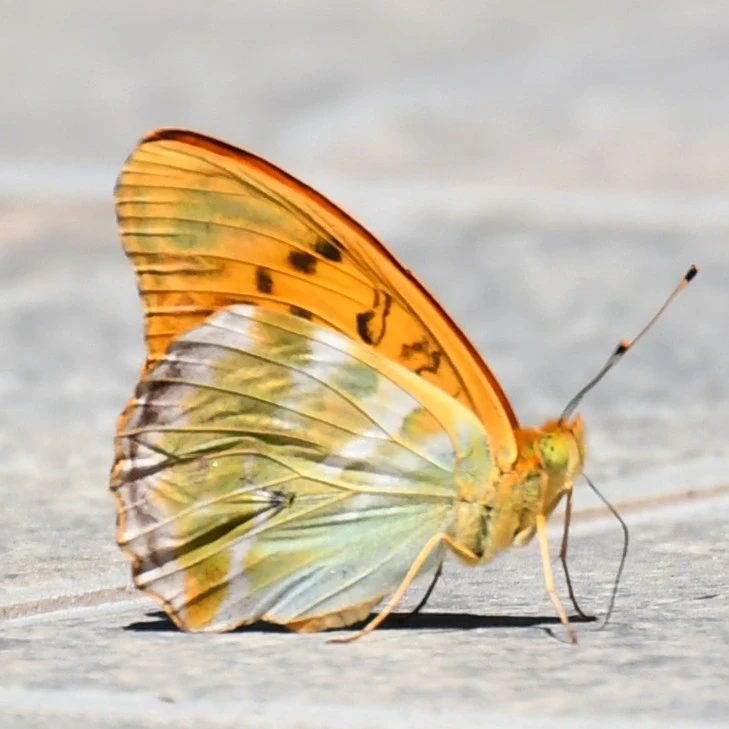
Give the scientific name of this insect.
Argynnis paphia
